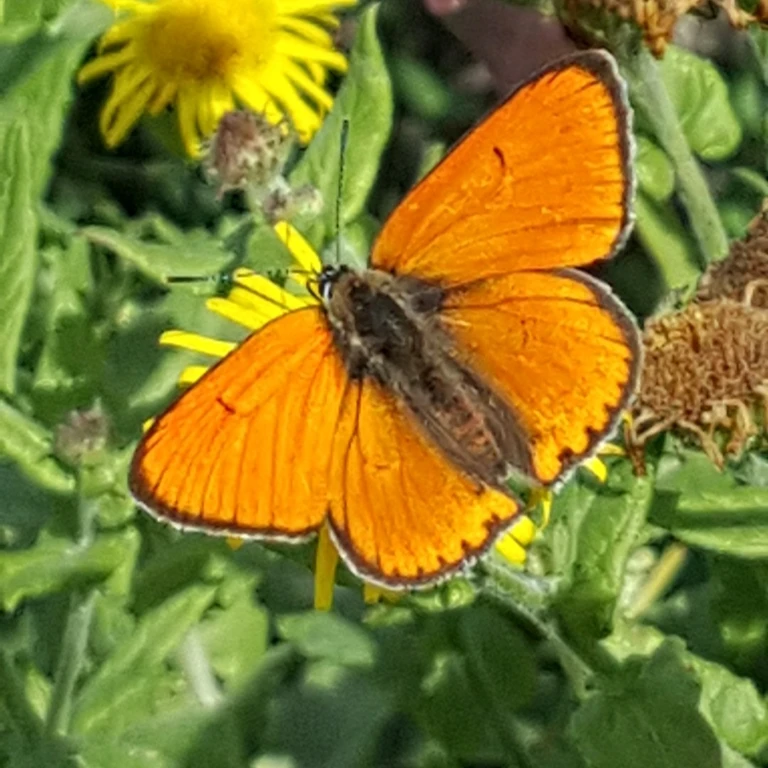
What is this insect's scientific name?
Lycaena dispar
